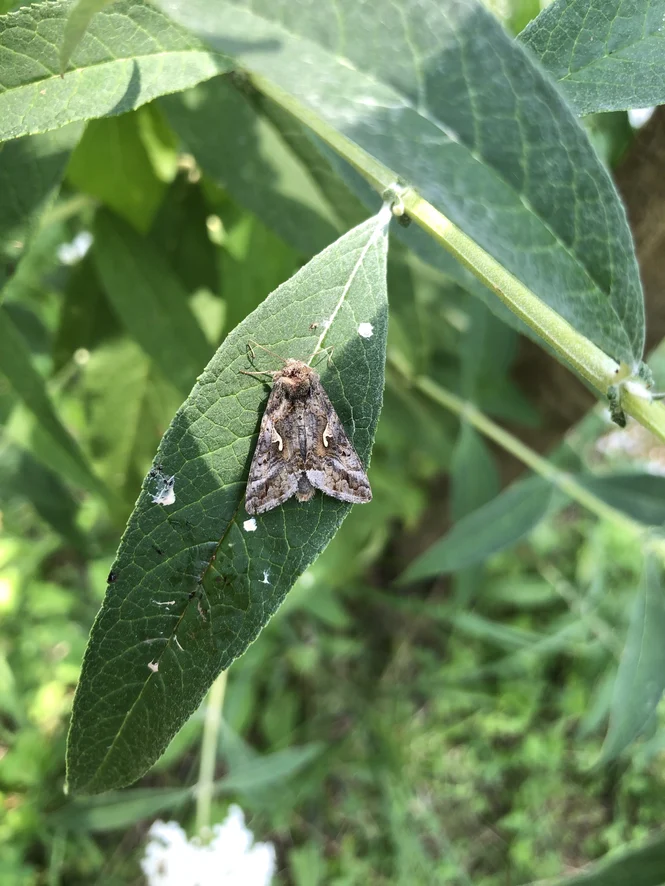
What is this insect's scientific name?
Autographa gamma
